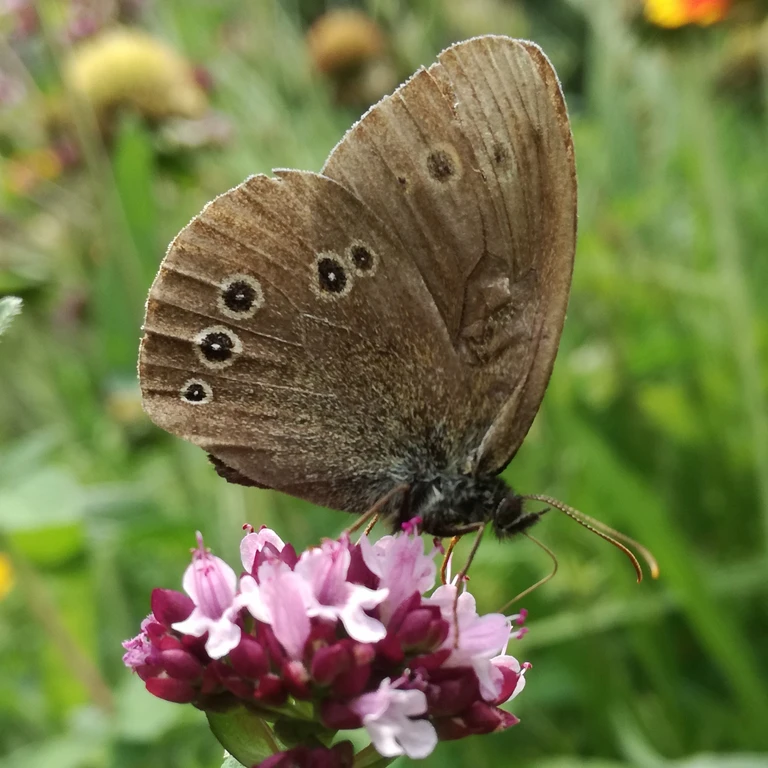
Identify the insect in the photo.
Aphantopus hyperantus
